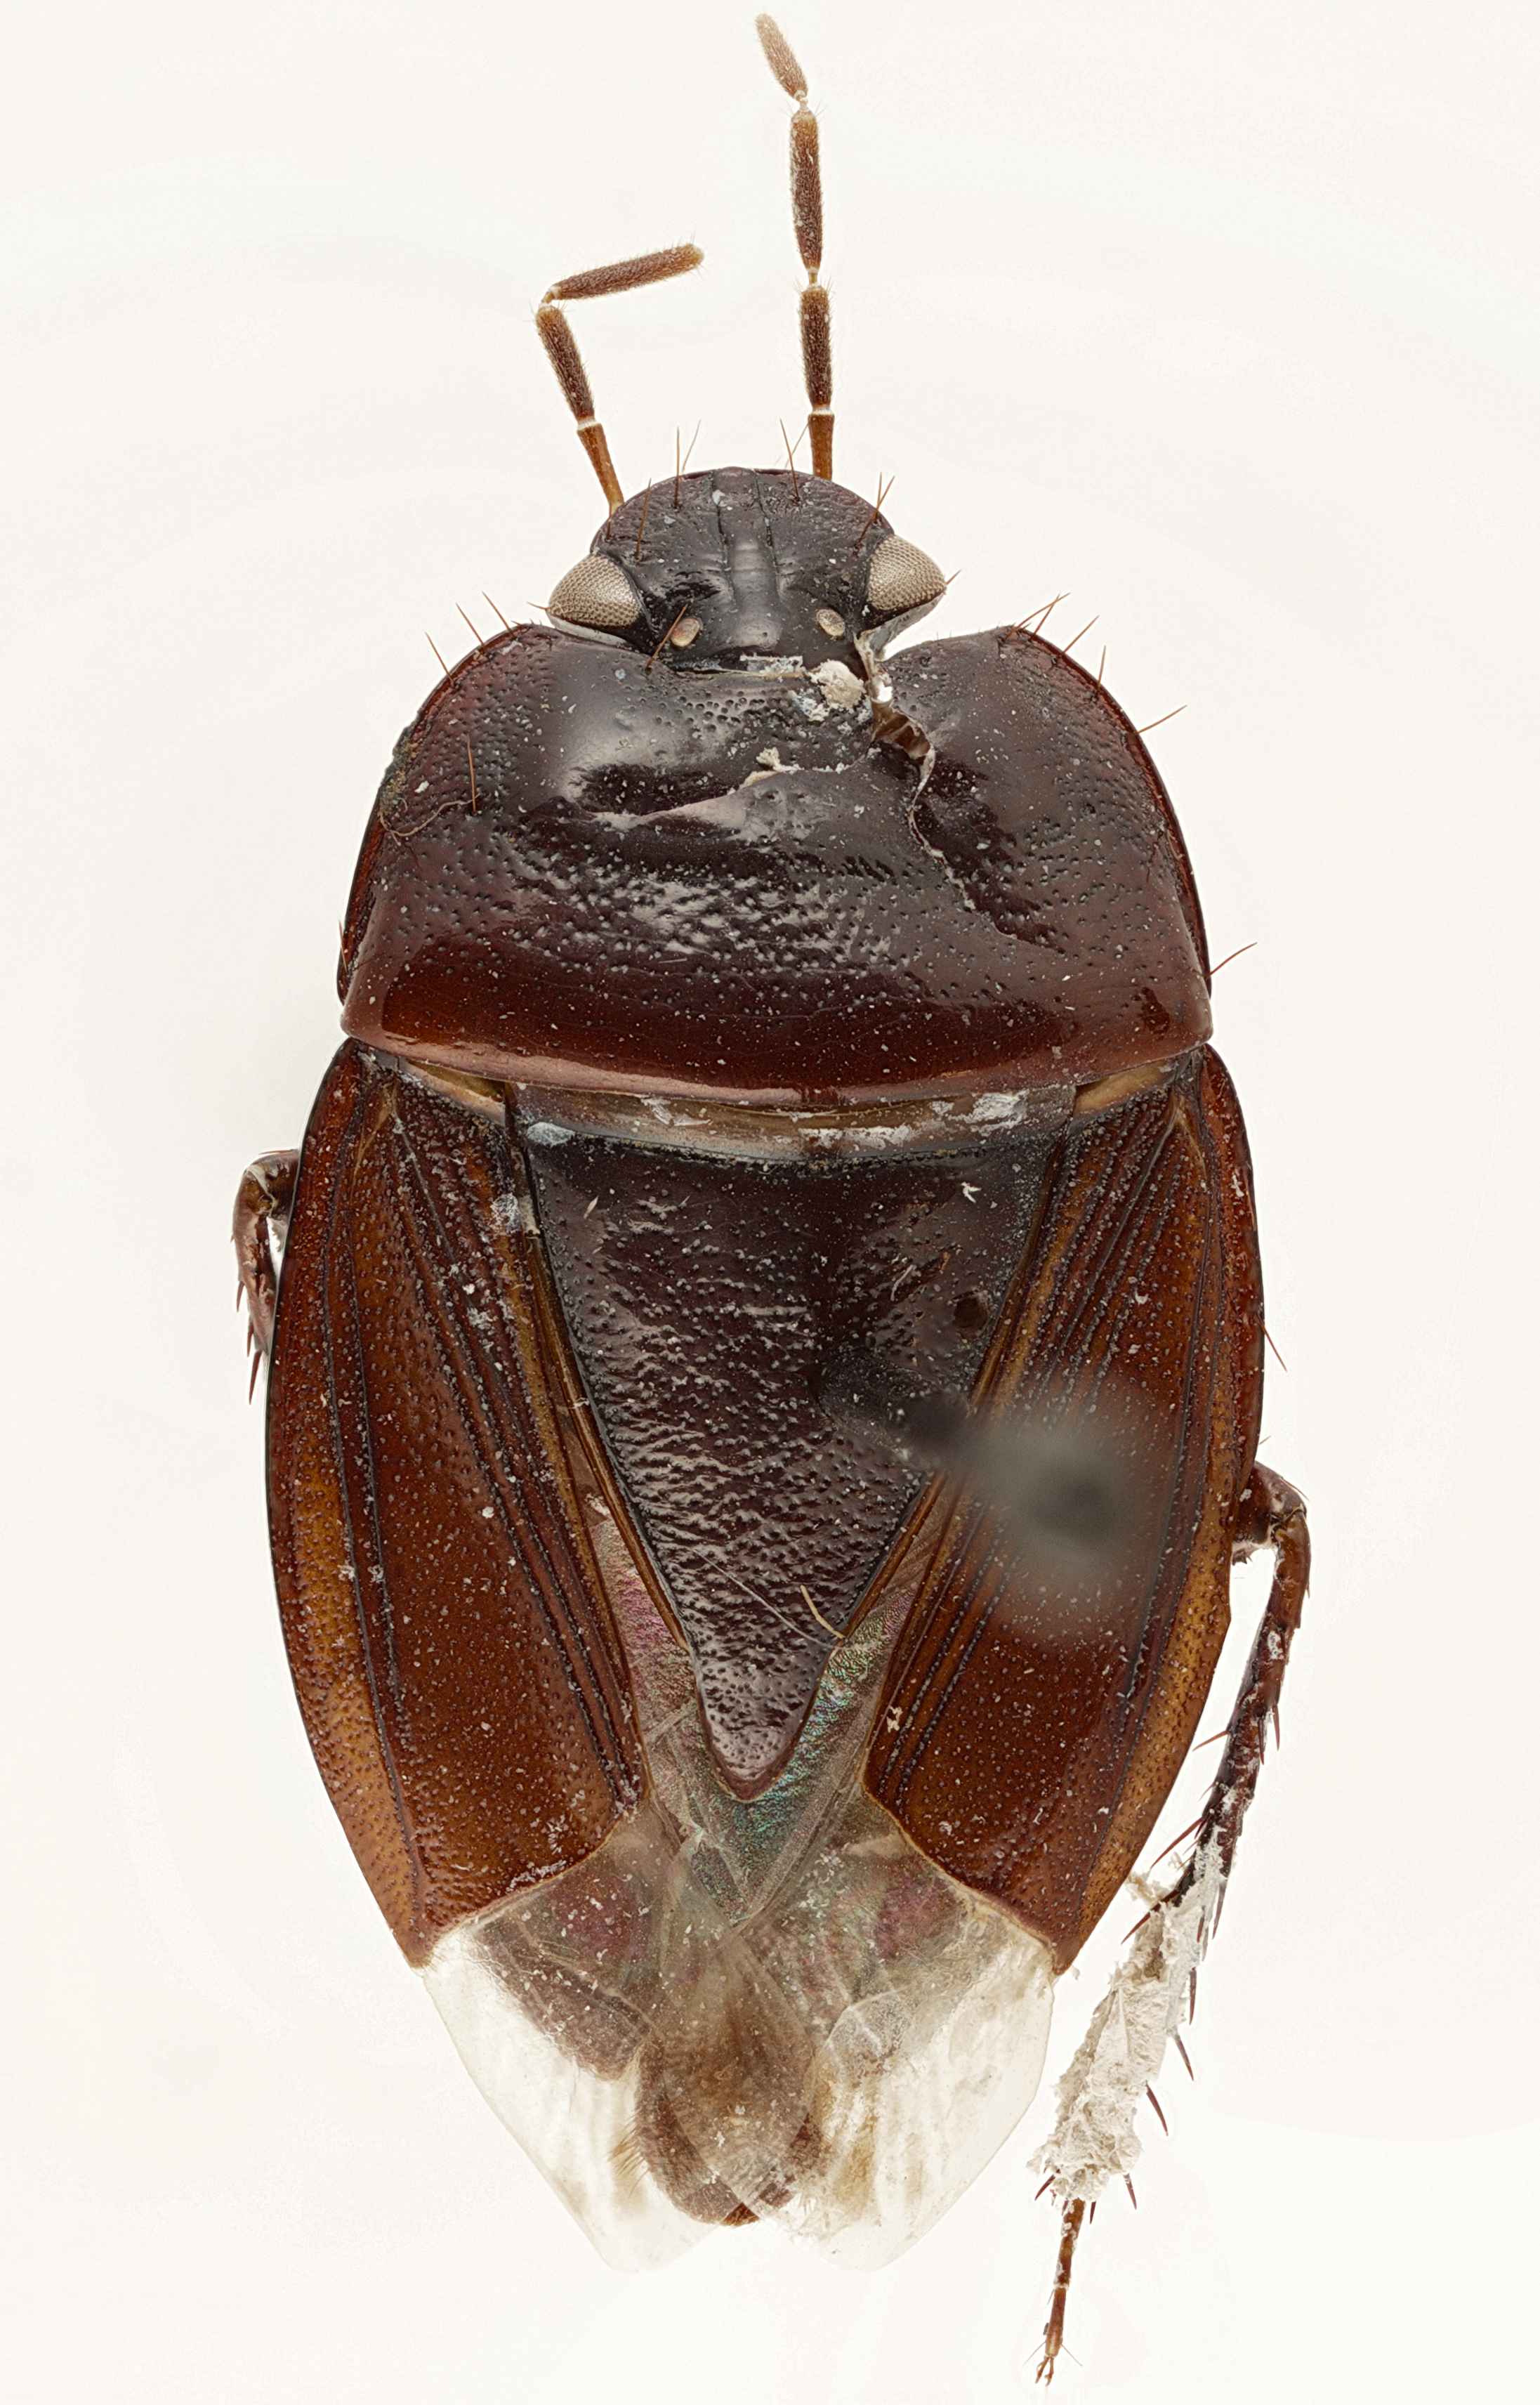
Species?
Geocnethus nitidus
